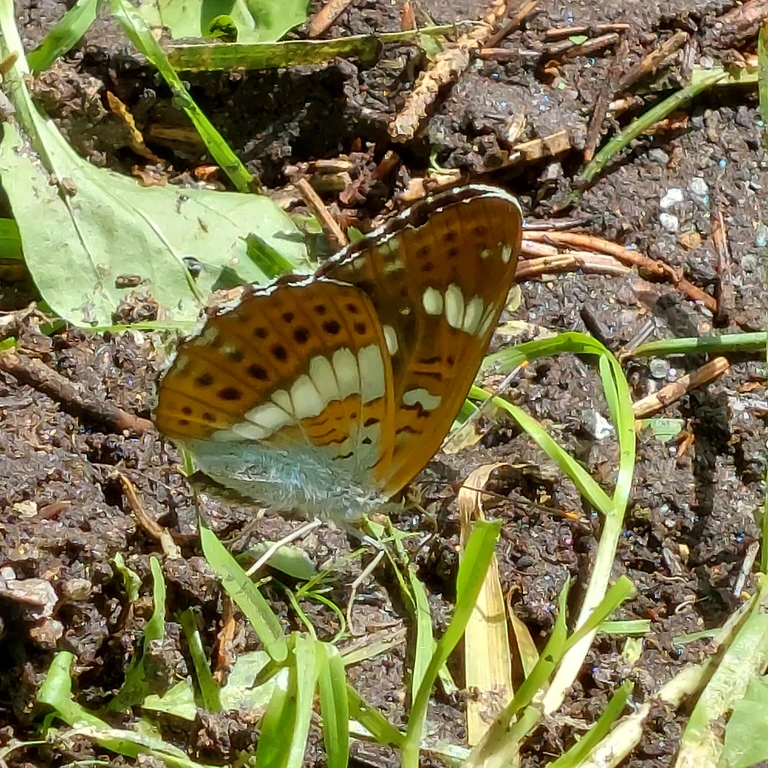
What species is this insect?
Limenitis camilla (also Ladoga camilla)
